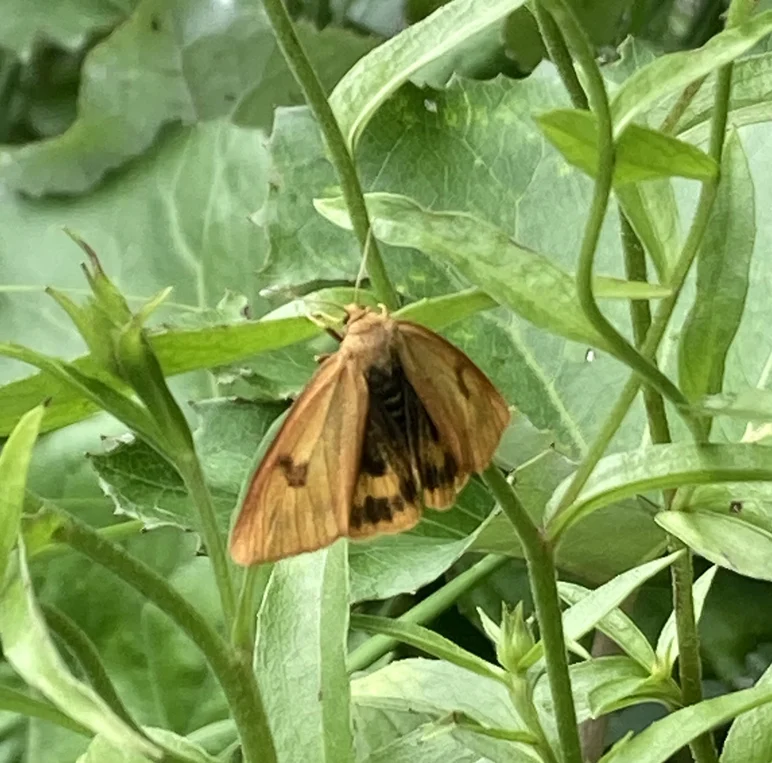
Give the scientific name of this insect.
Diacrisia sannio
